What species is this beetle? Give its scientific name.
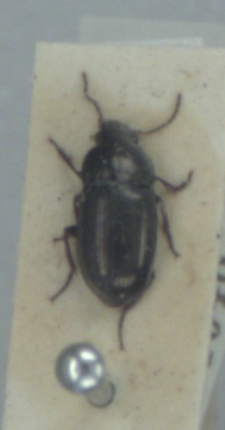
Amara tibialis
